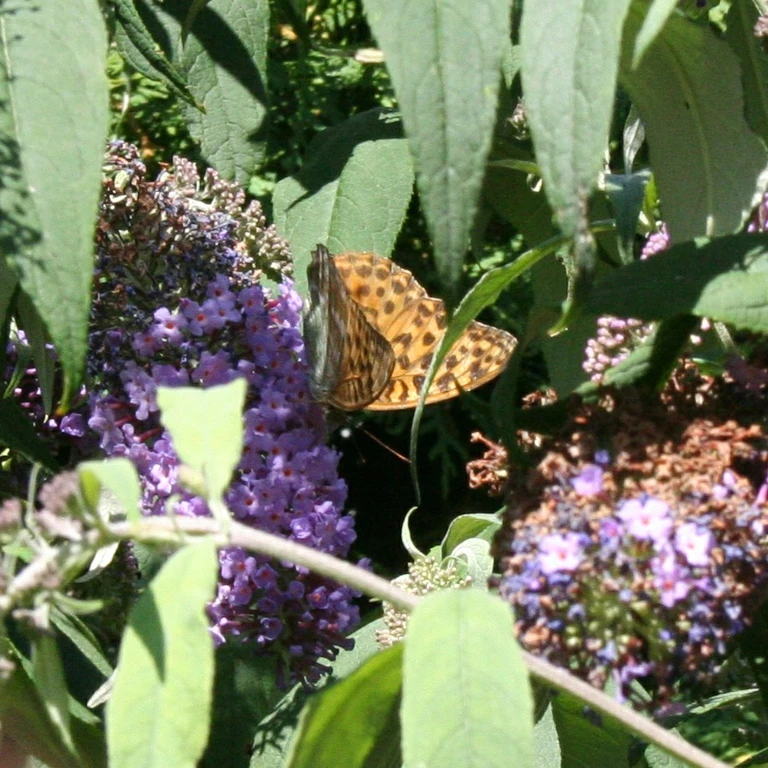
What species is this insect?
Argynnis paphia
